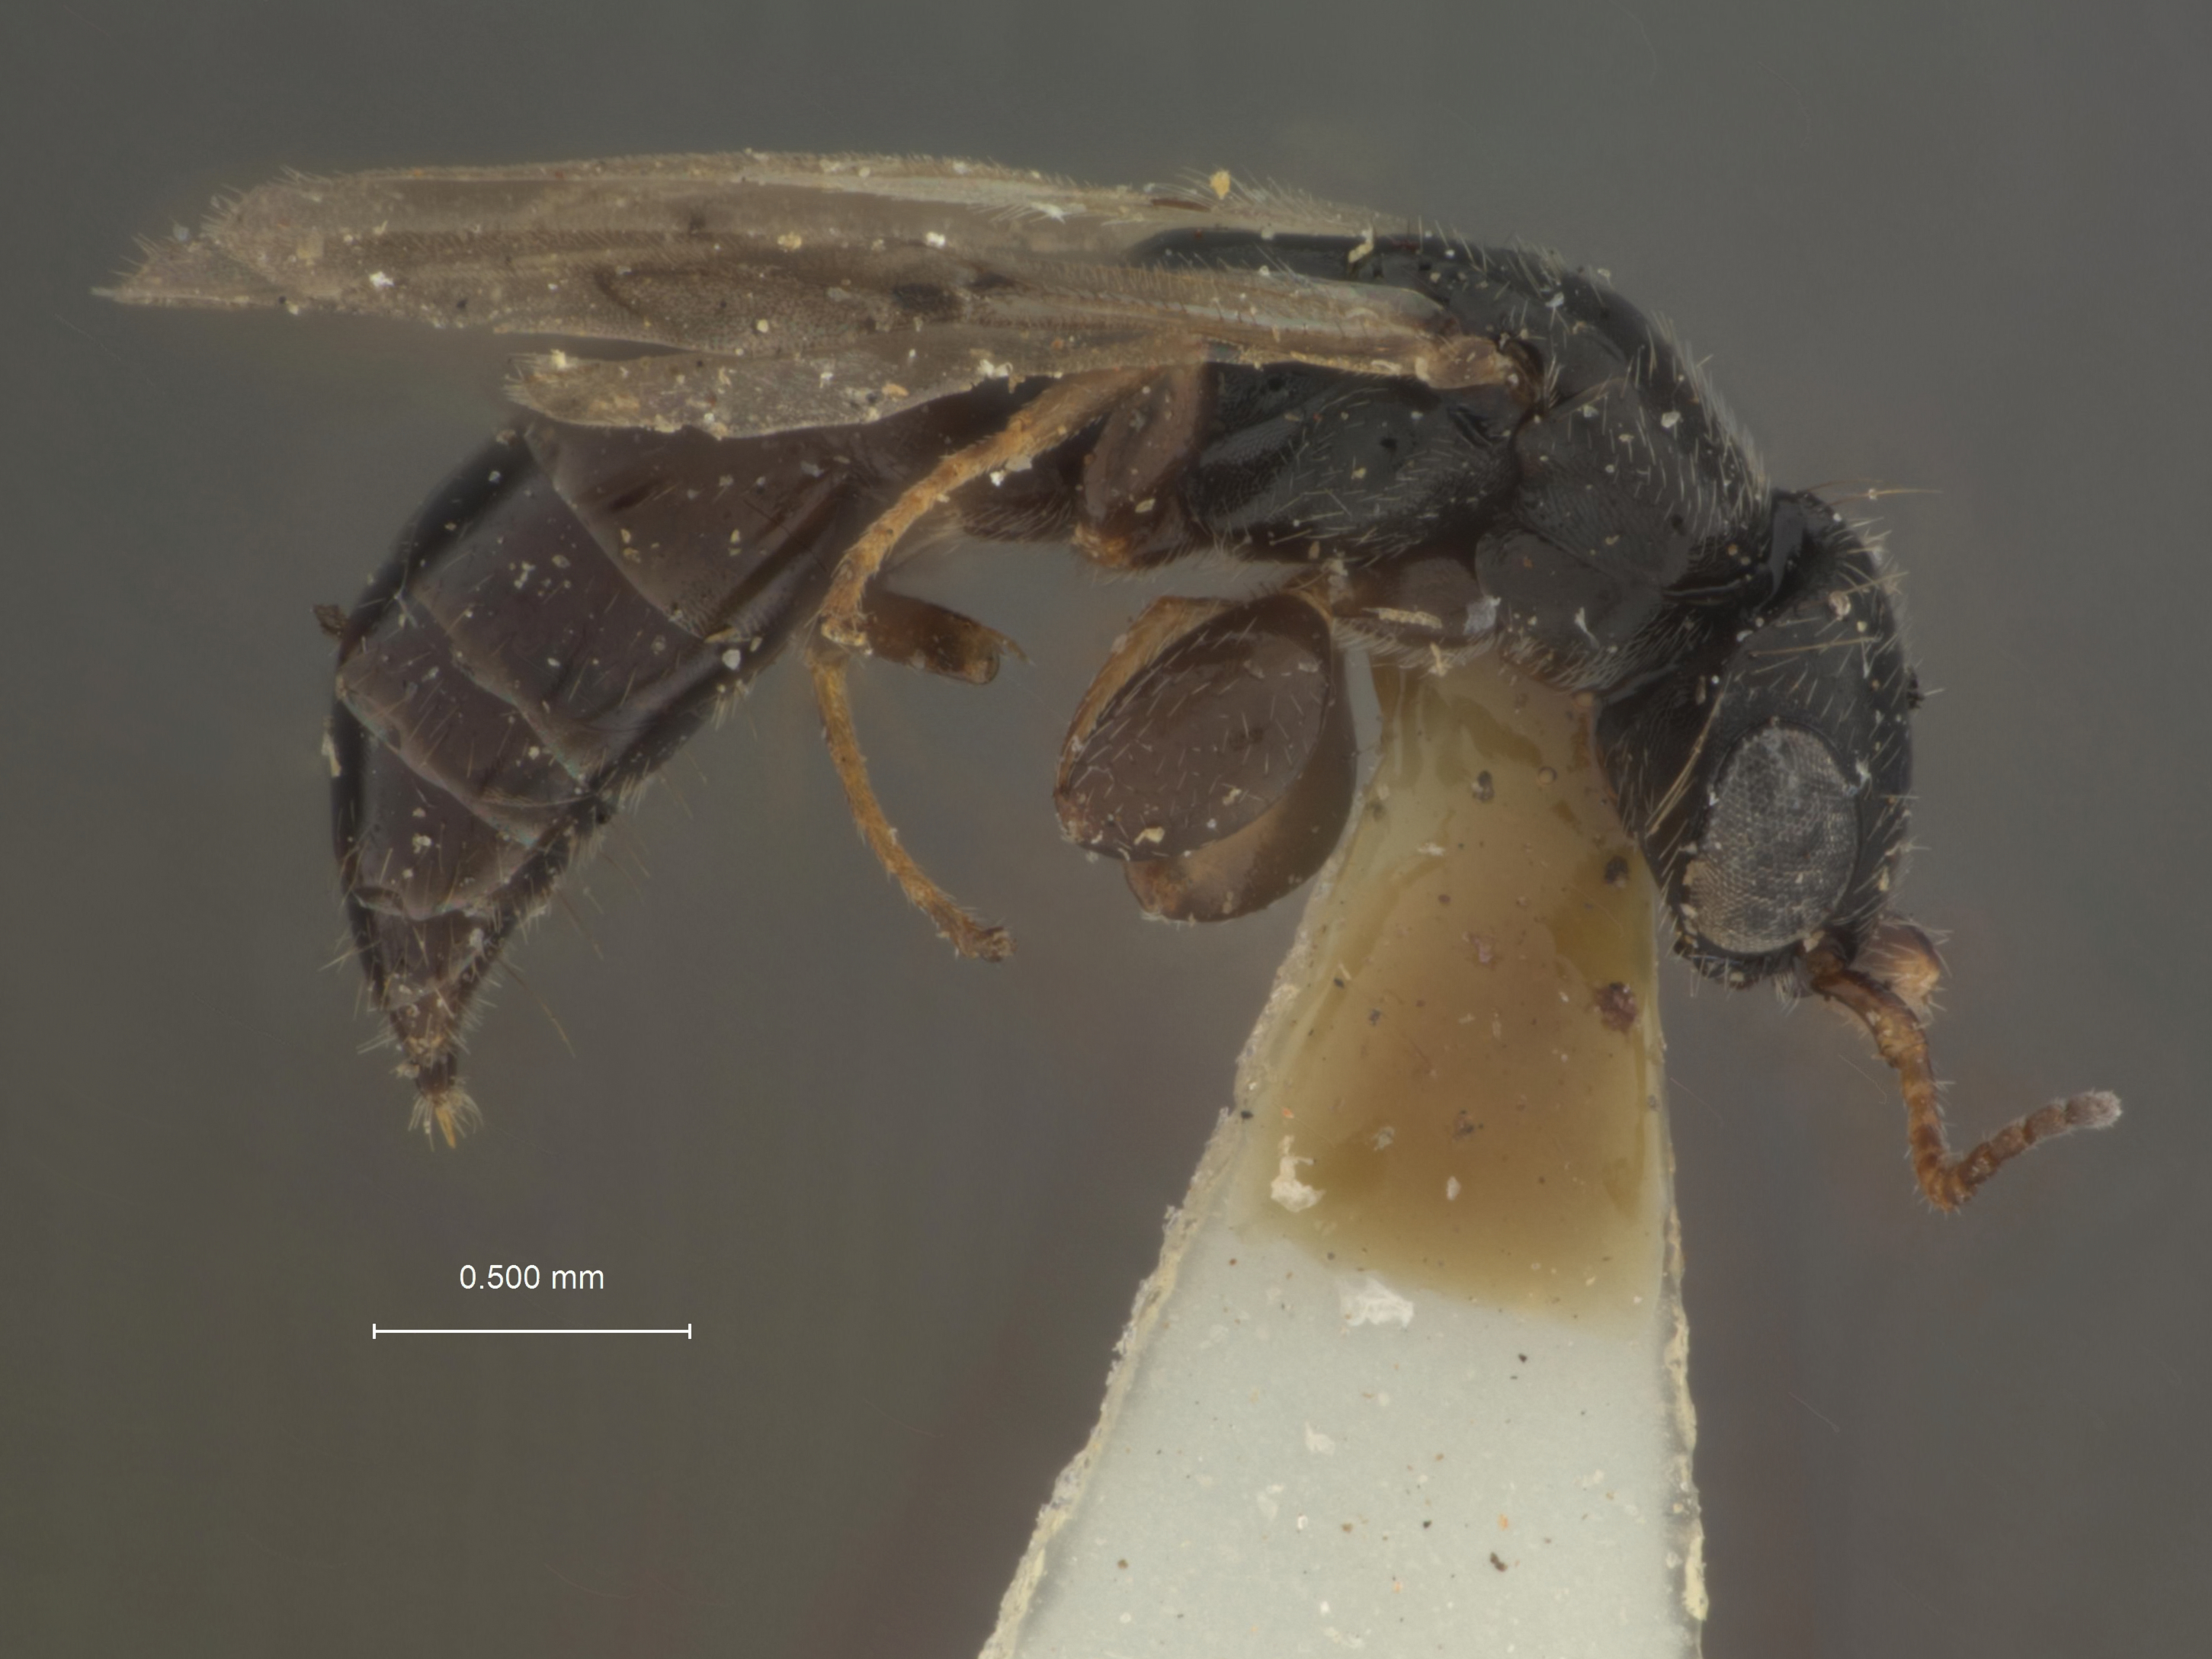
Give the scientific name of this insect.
Perisierola angulata
